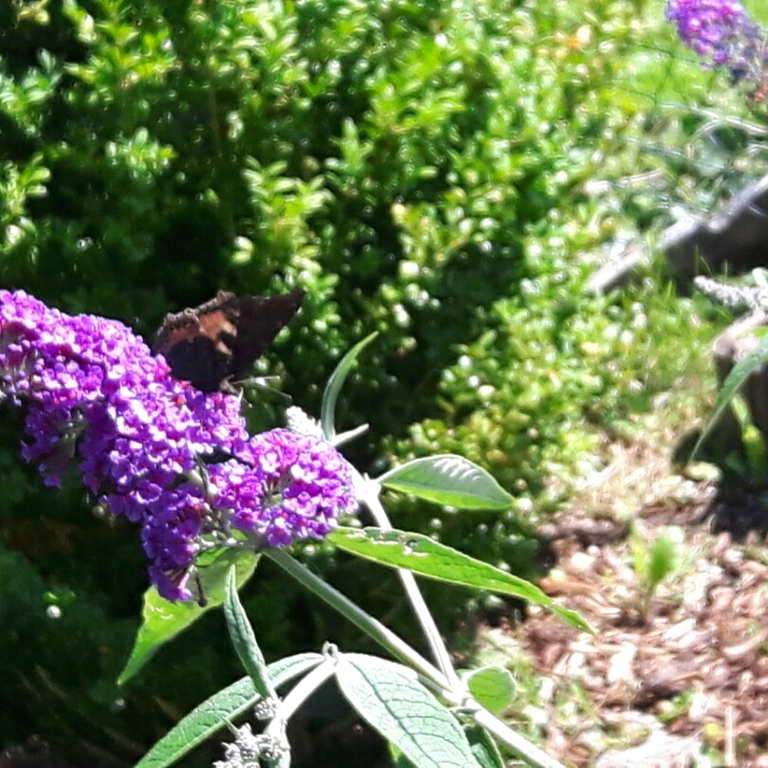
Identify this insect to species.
Aglais urticae
